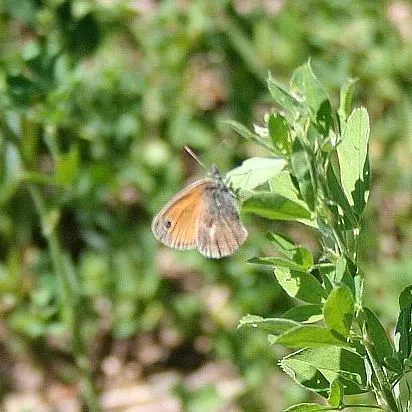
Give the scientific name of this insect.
Coenonympha pamphilus
